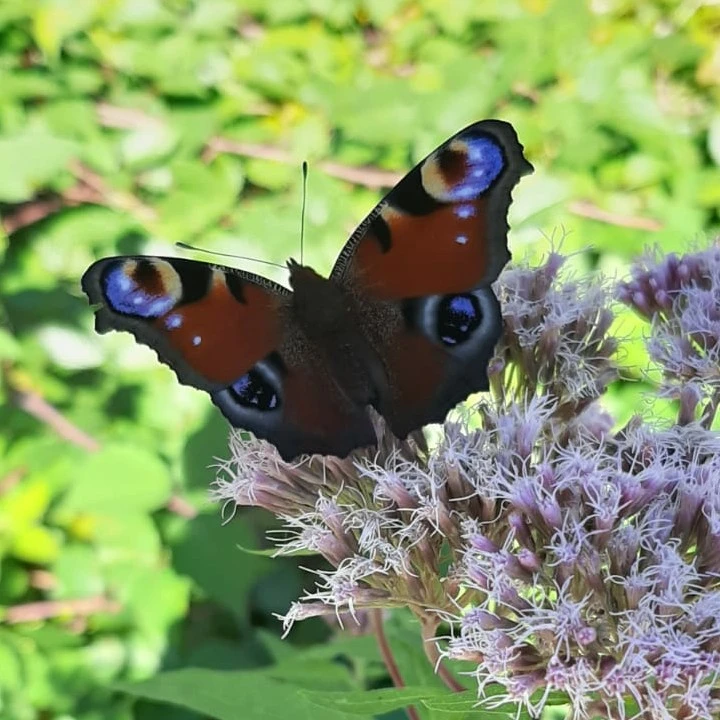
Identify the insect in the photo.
Aglais io
